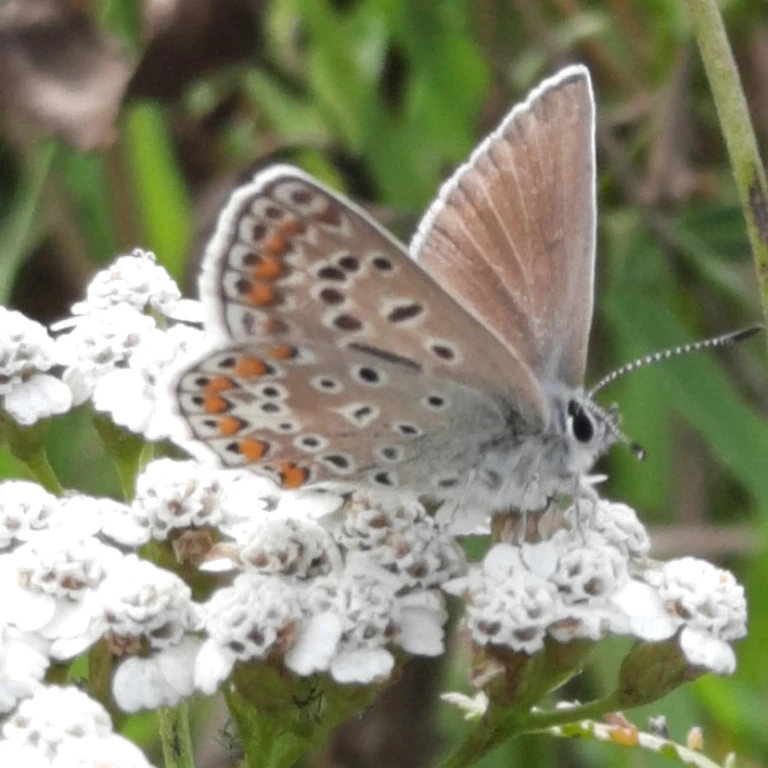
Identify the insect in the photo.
Polyommatus icarus
